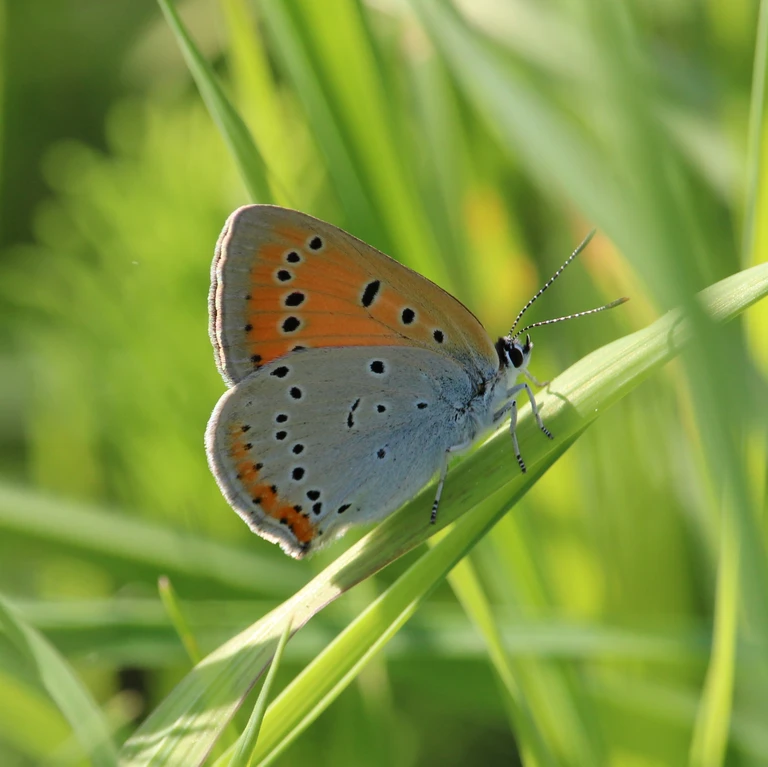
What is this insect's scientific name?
Lycaena dispar
